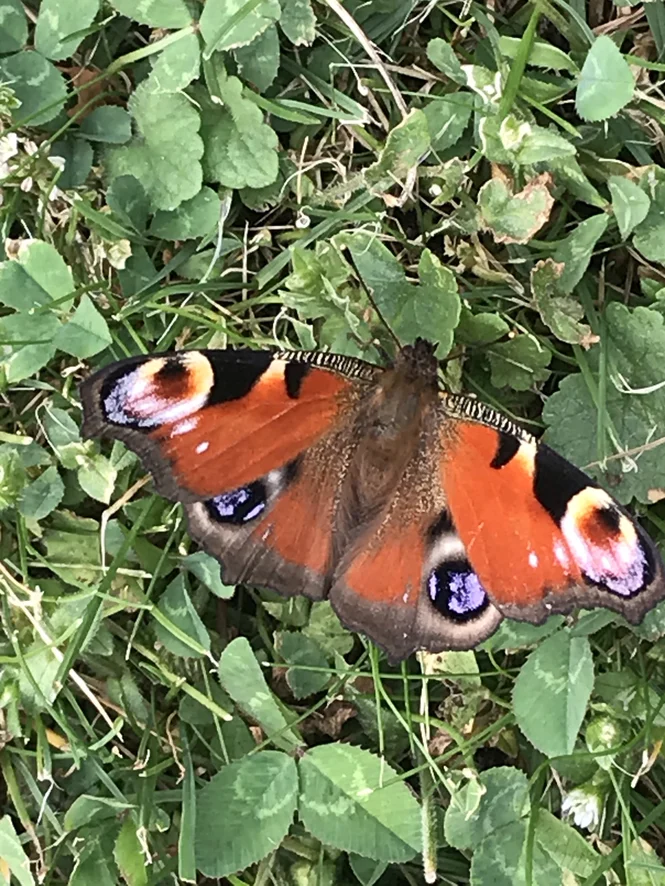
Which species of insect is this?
Aglais io
